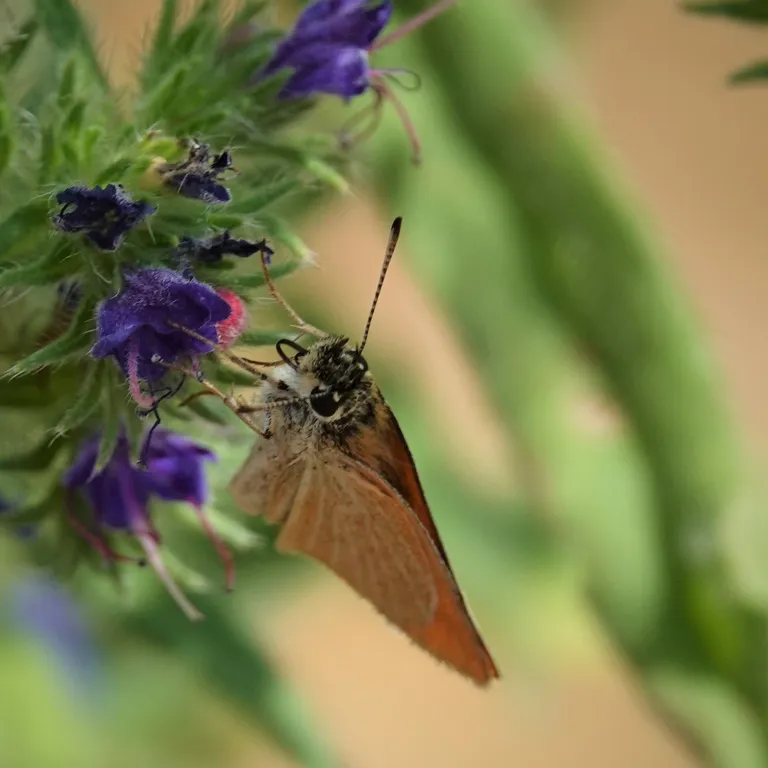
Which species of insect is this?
Thymelicus lineola
